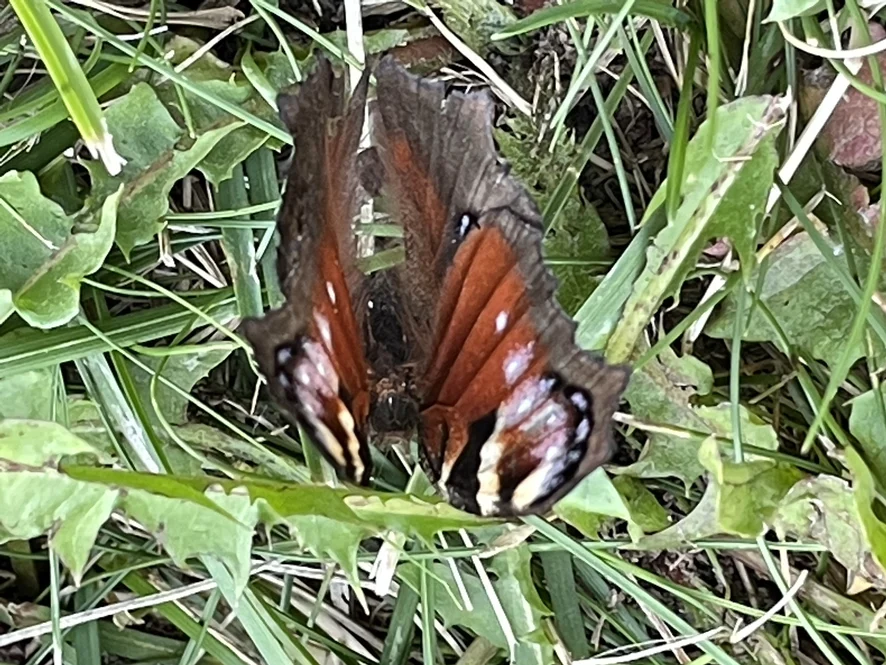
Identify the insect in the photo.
Aglais io
